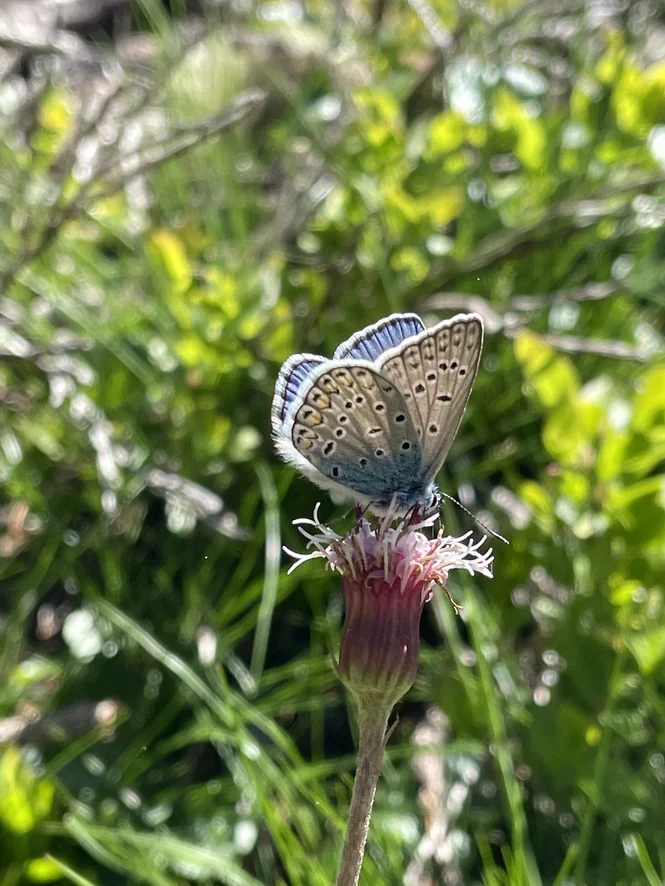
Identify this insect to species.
Polyommatus icarus
